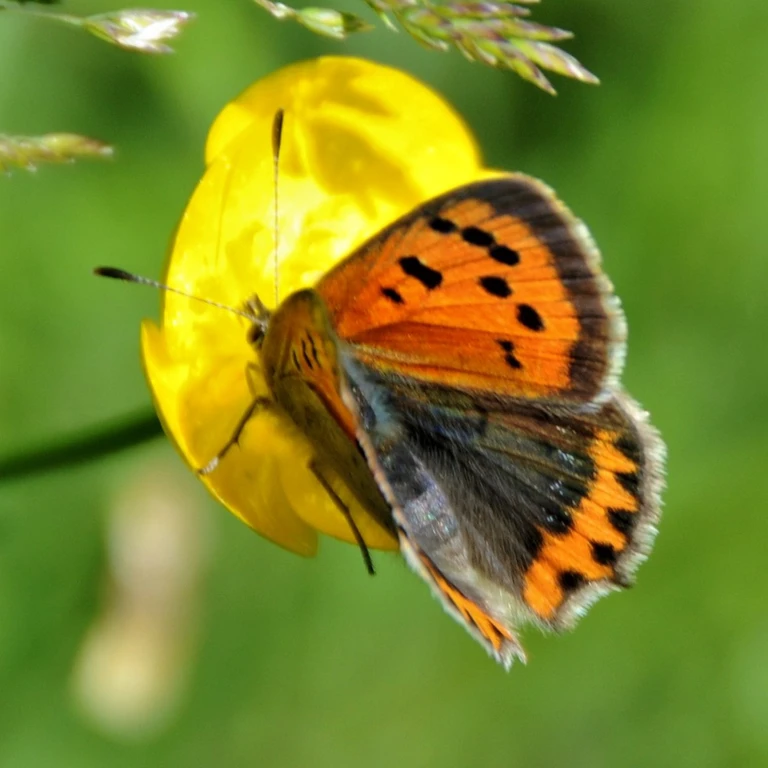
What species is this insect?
Lycaena phlaeas
